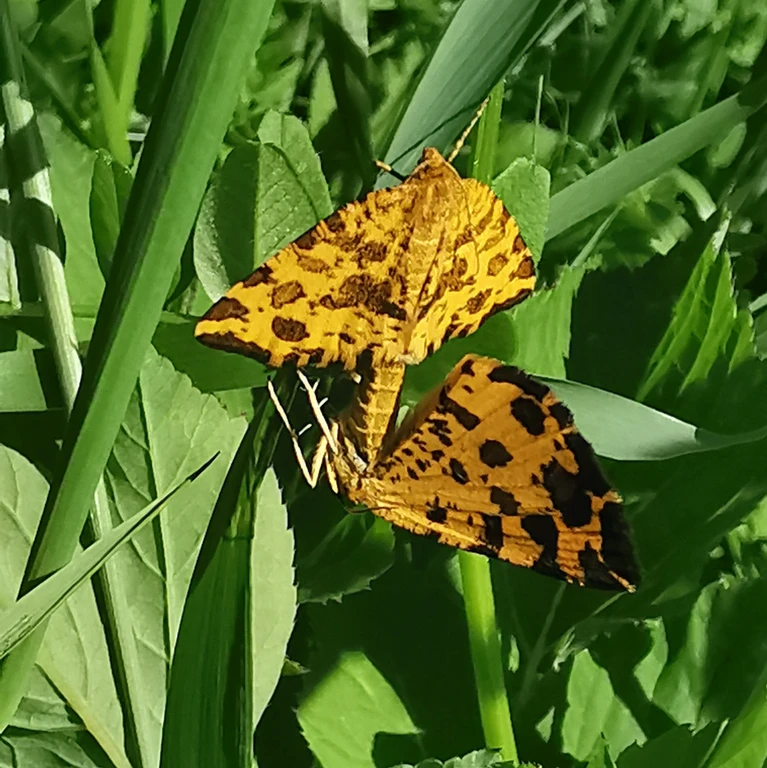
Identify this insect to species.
Pseudopanthera macularia
